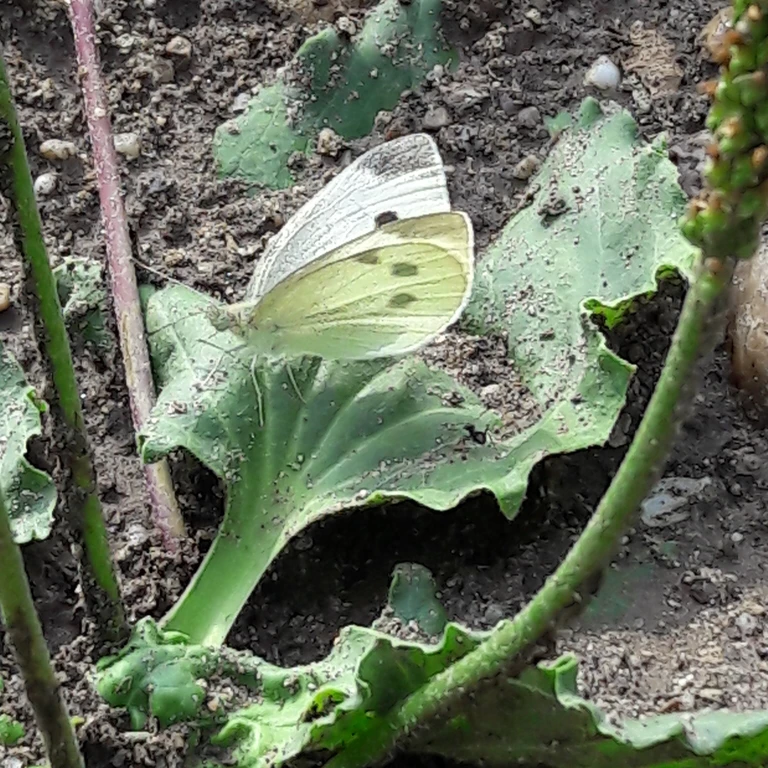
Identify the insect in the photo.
Pieris rapae
